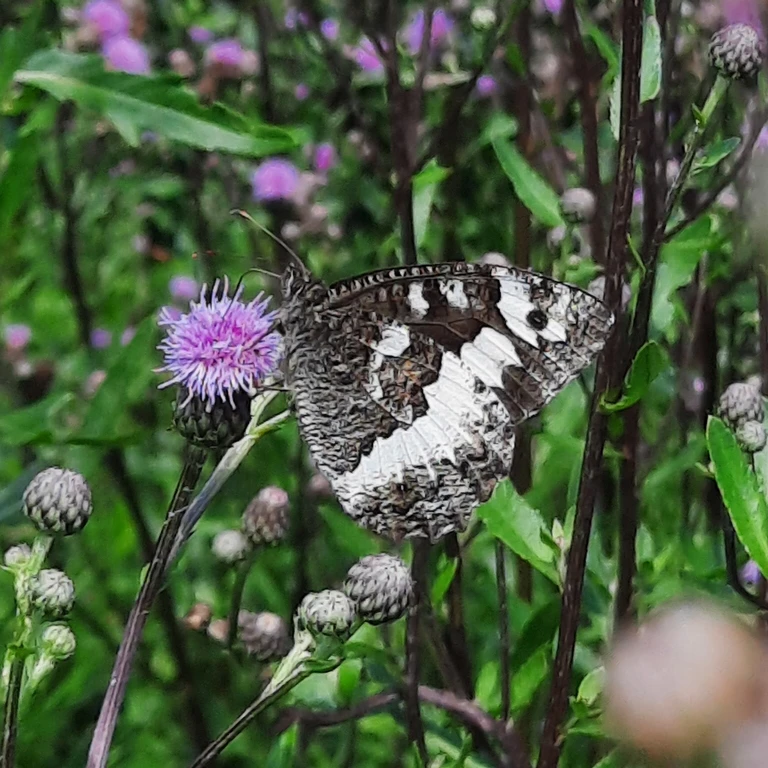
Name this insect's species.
Brintesia circe
